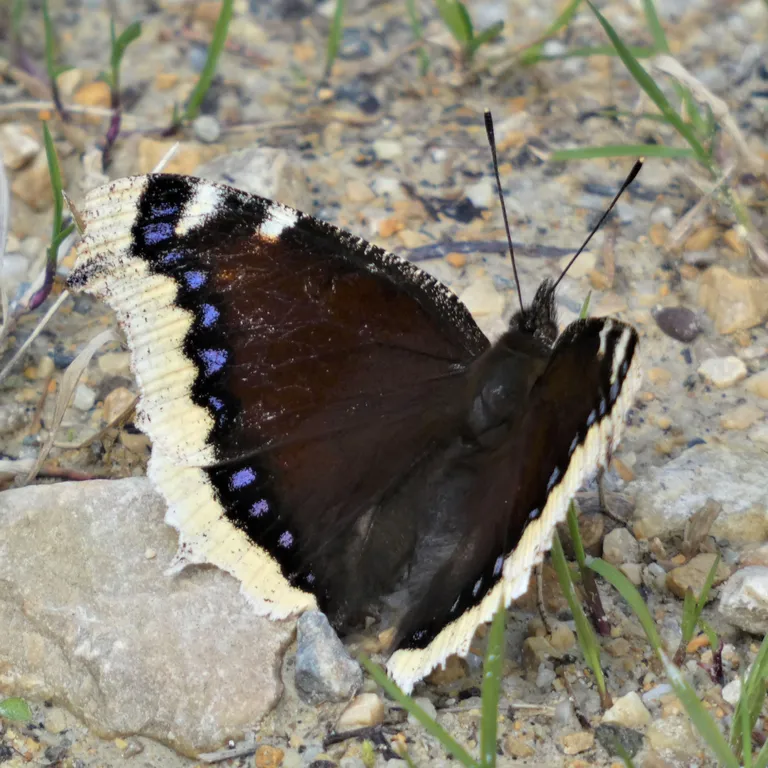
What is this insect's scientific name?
Nymphalis antiopa
